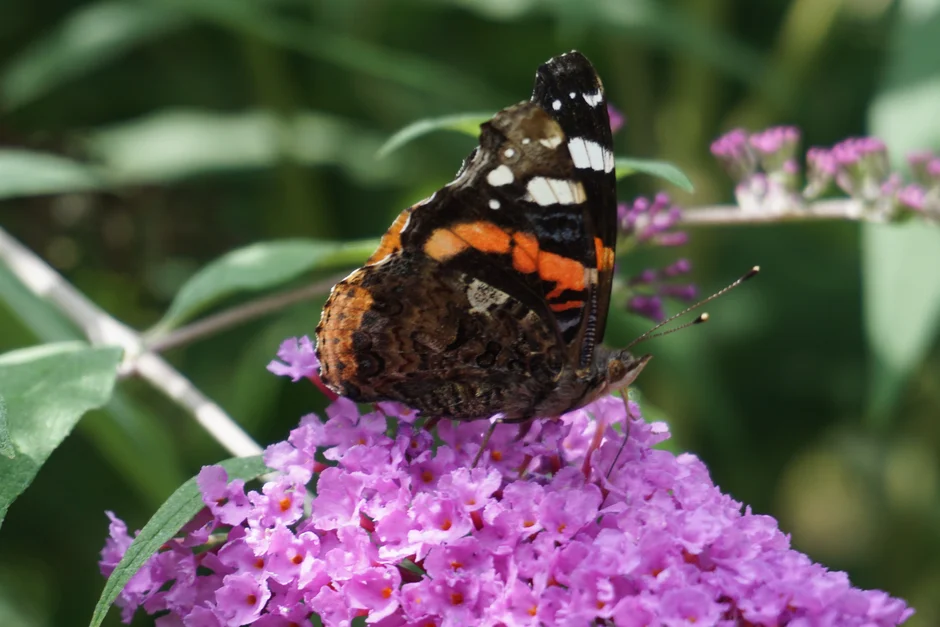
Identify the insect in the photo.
Vanessa atalanta
